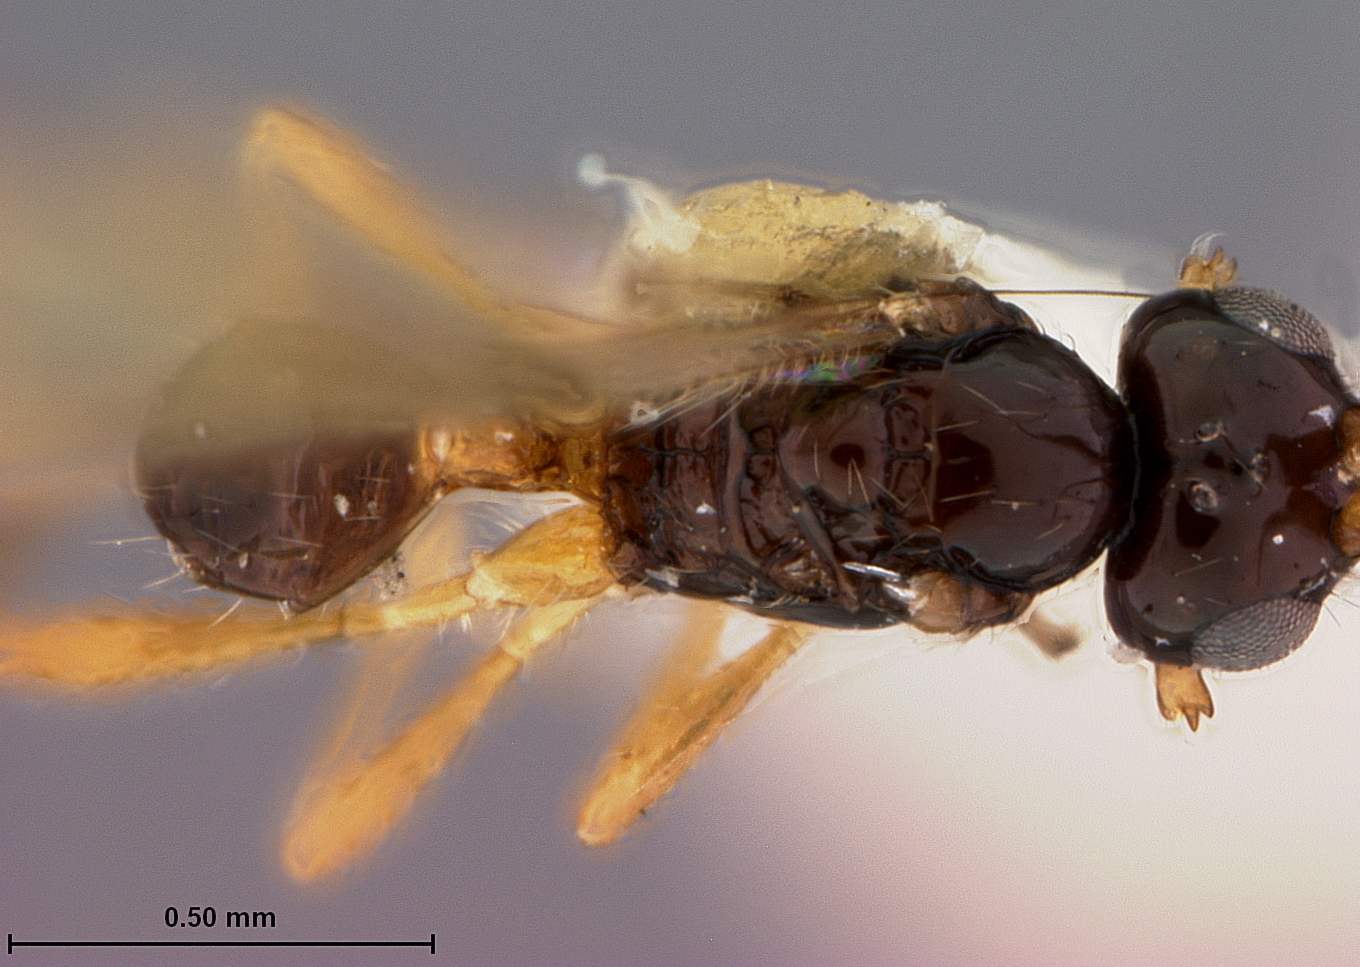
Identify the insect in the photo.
Aspilota longibasis
